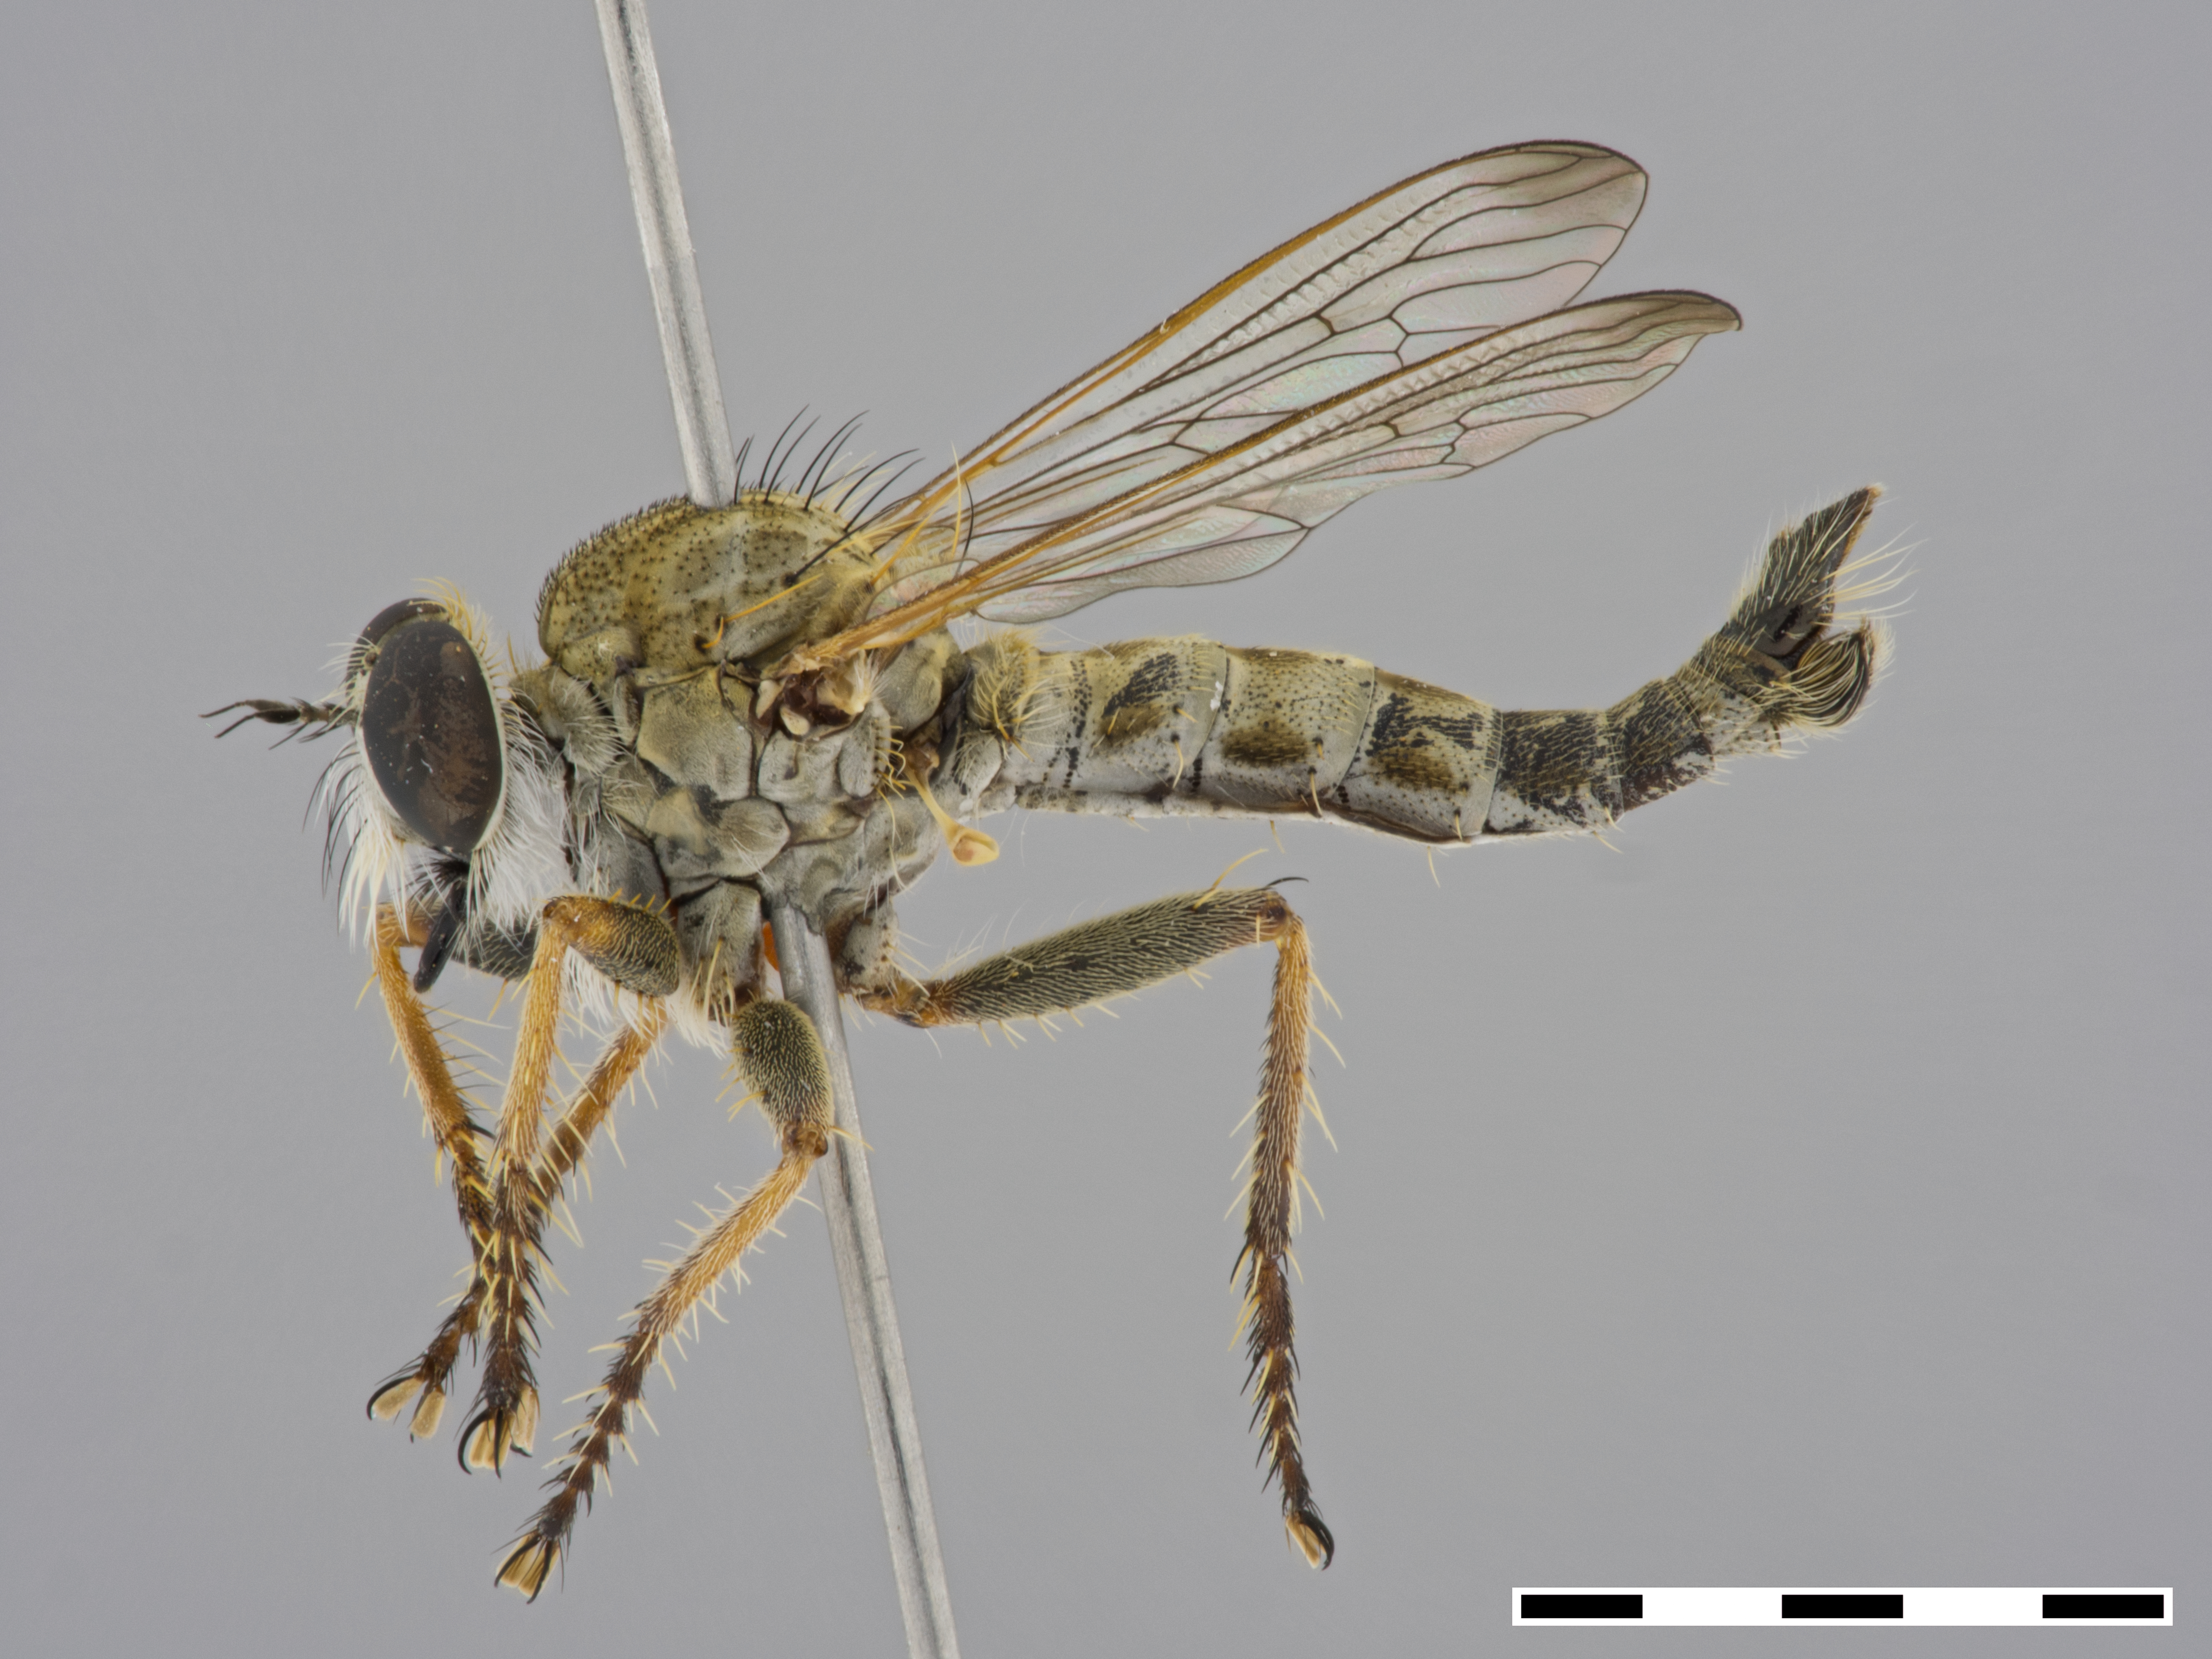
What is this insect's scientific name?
Synolcus acrobaptus
